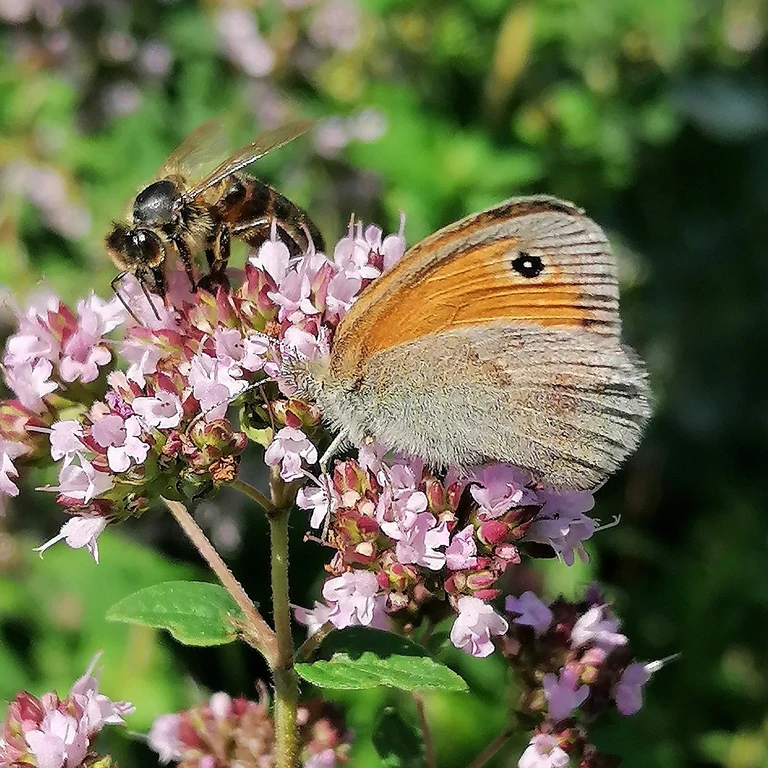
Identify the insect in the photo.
Coenonympha pamphilus
